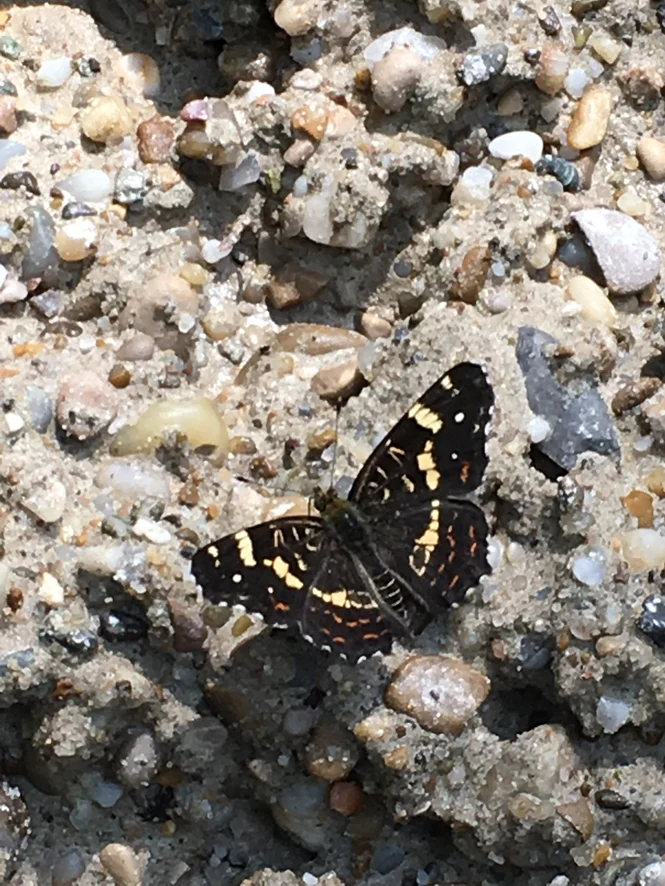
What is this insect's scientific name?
Araschnia levana
